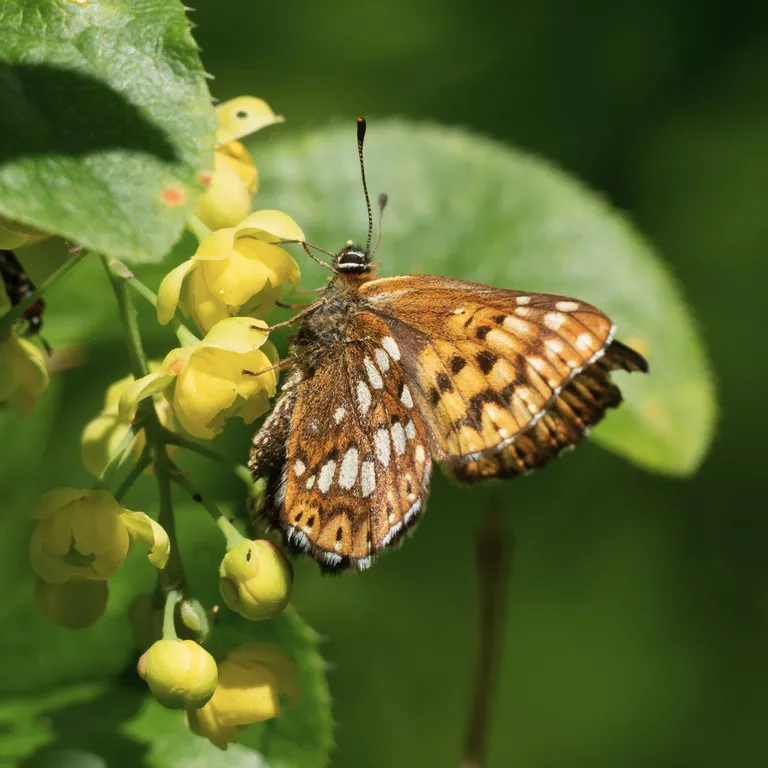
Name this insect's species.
Hamearis lucina
